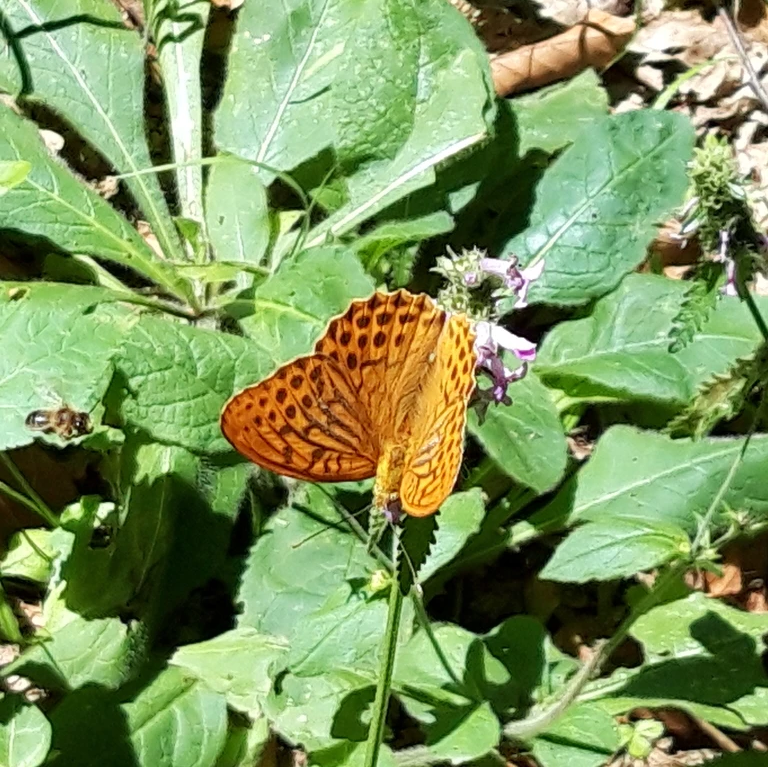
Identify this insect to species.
Argynnis paphia
